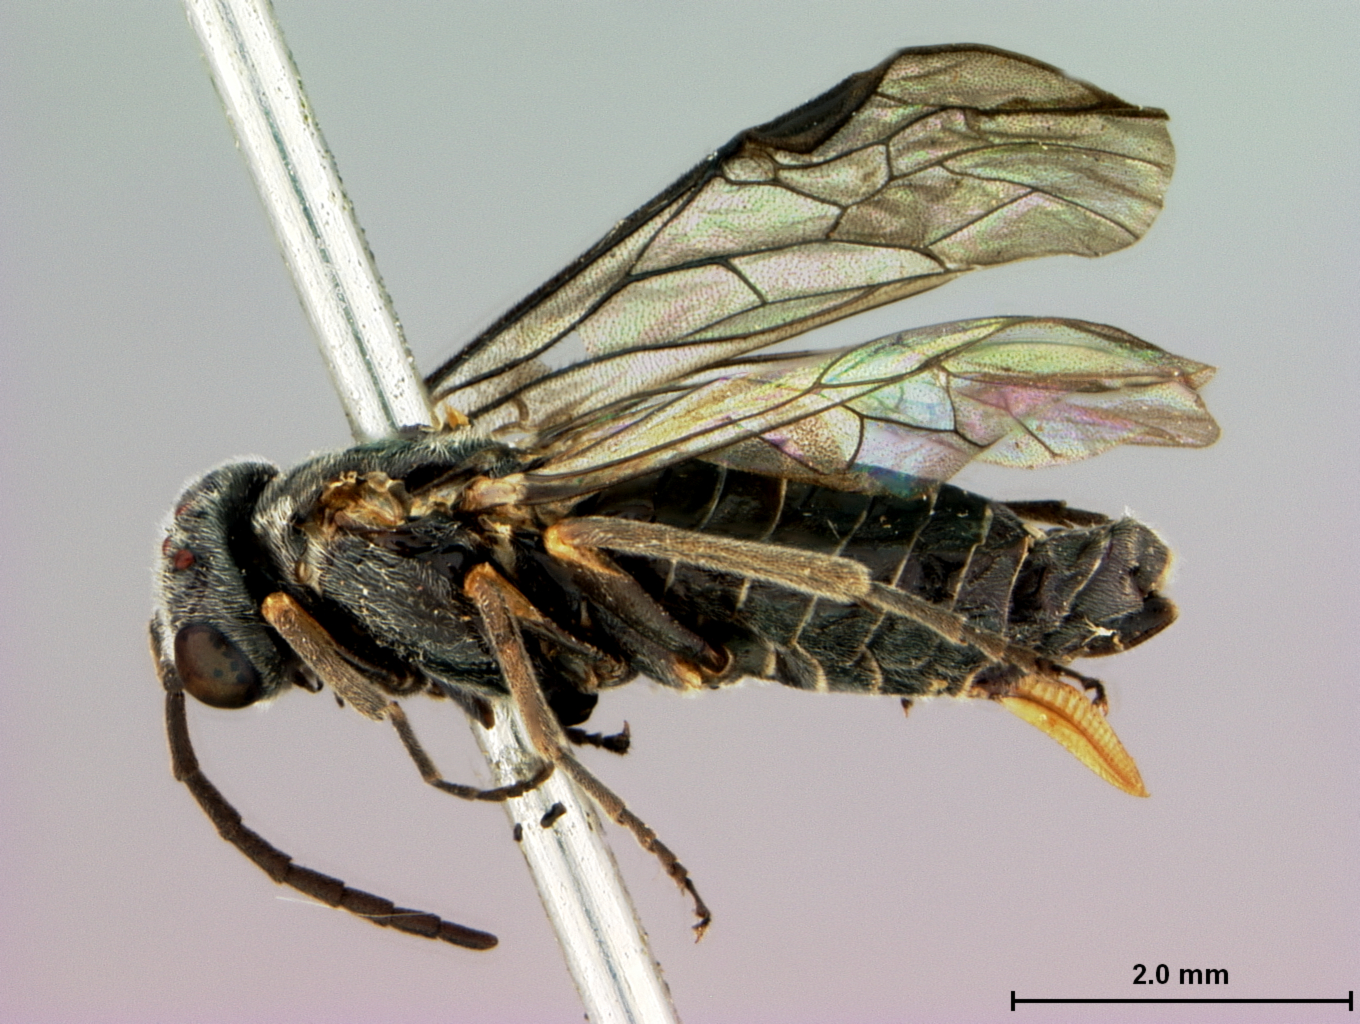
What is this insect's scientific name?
Paracharactus niger
